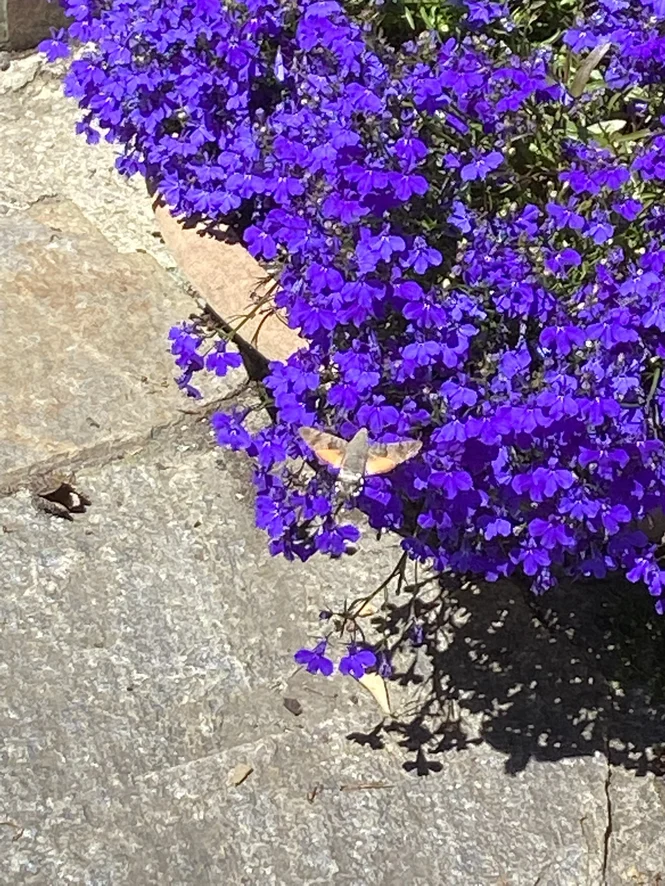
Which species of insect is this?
Macroglossum stellatarum
